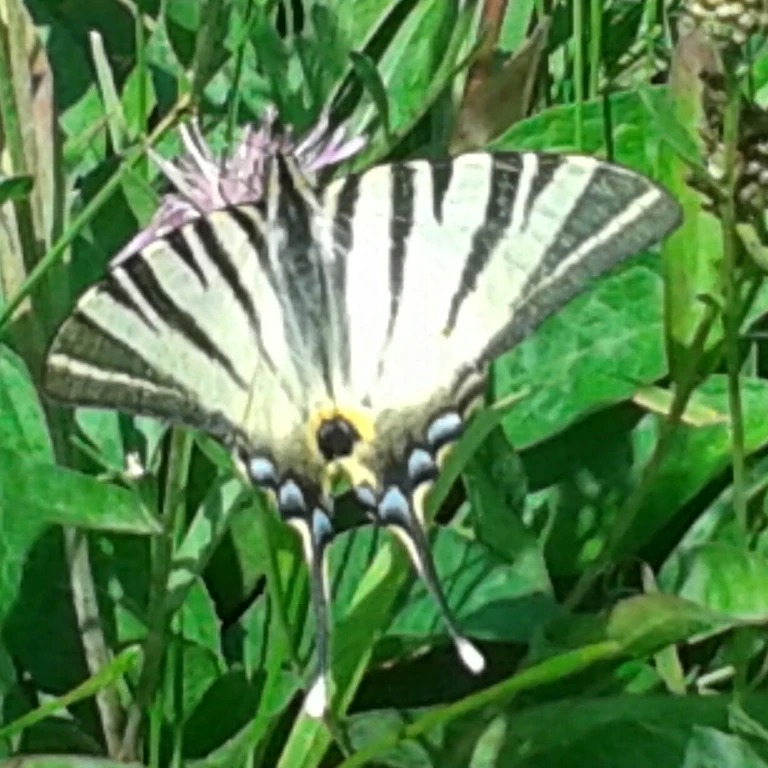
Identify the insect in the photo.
Iphiclides podalirius
